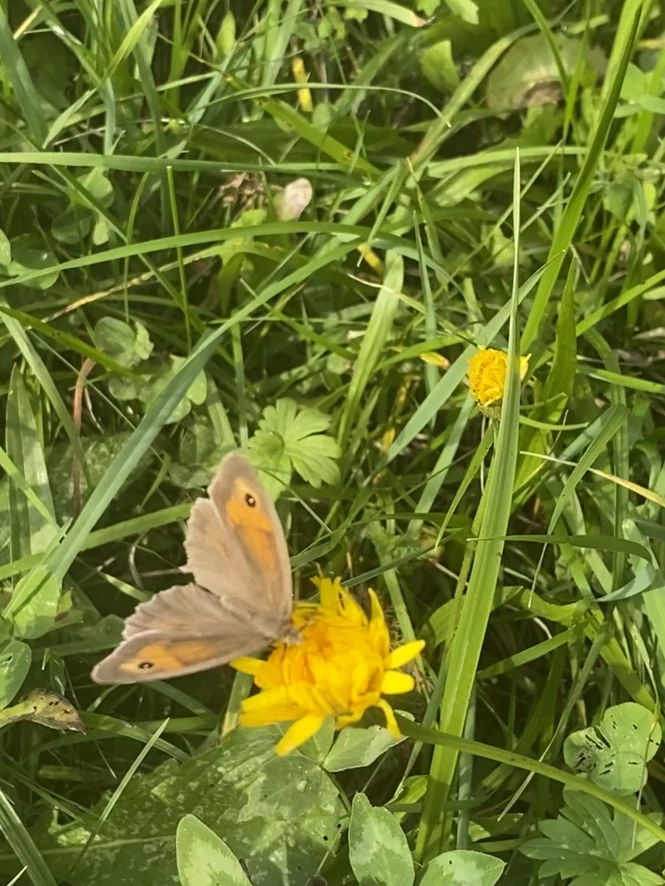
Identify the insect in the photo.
Maniola jurtina
